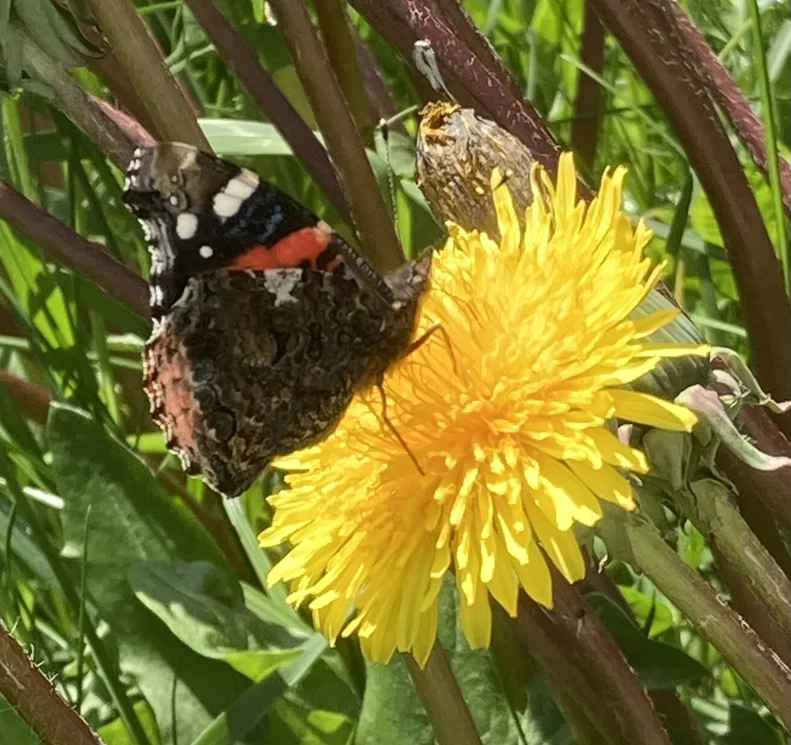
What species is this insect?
Vanessa atalanta
